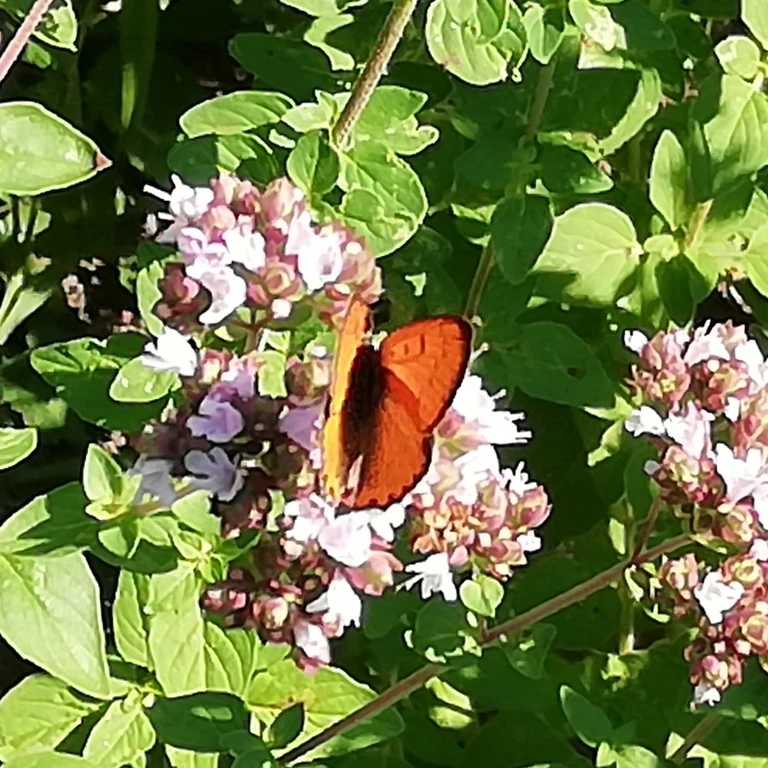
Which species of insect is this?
Lycaena dispar
